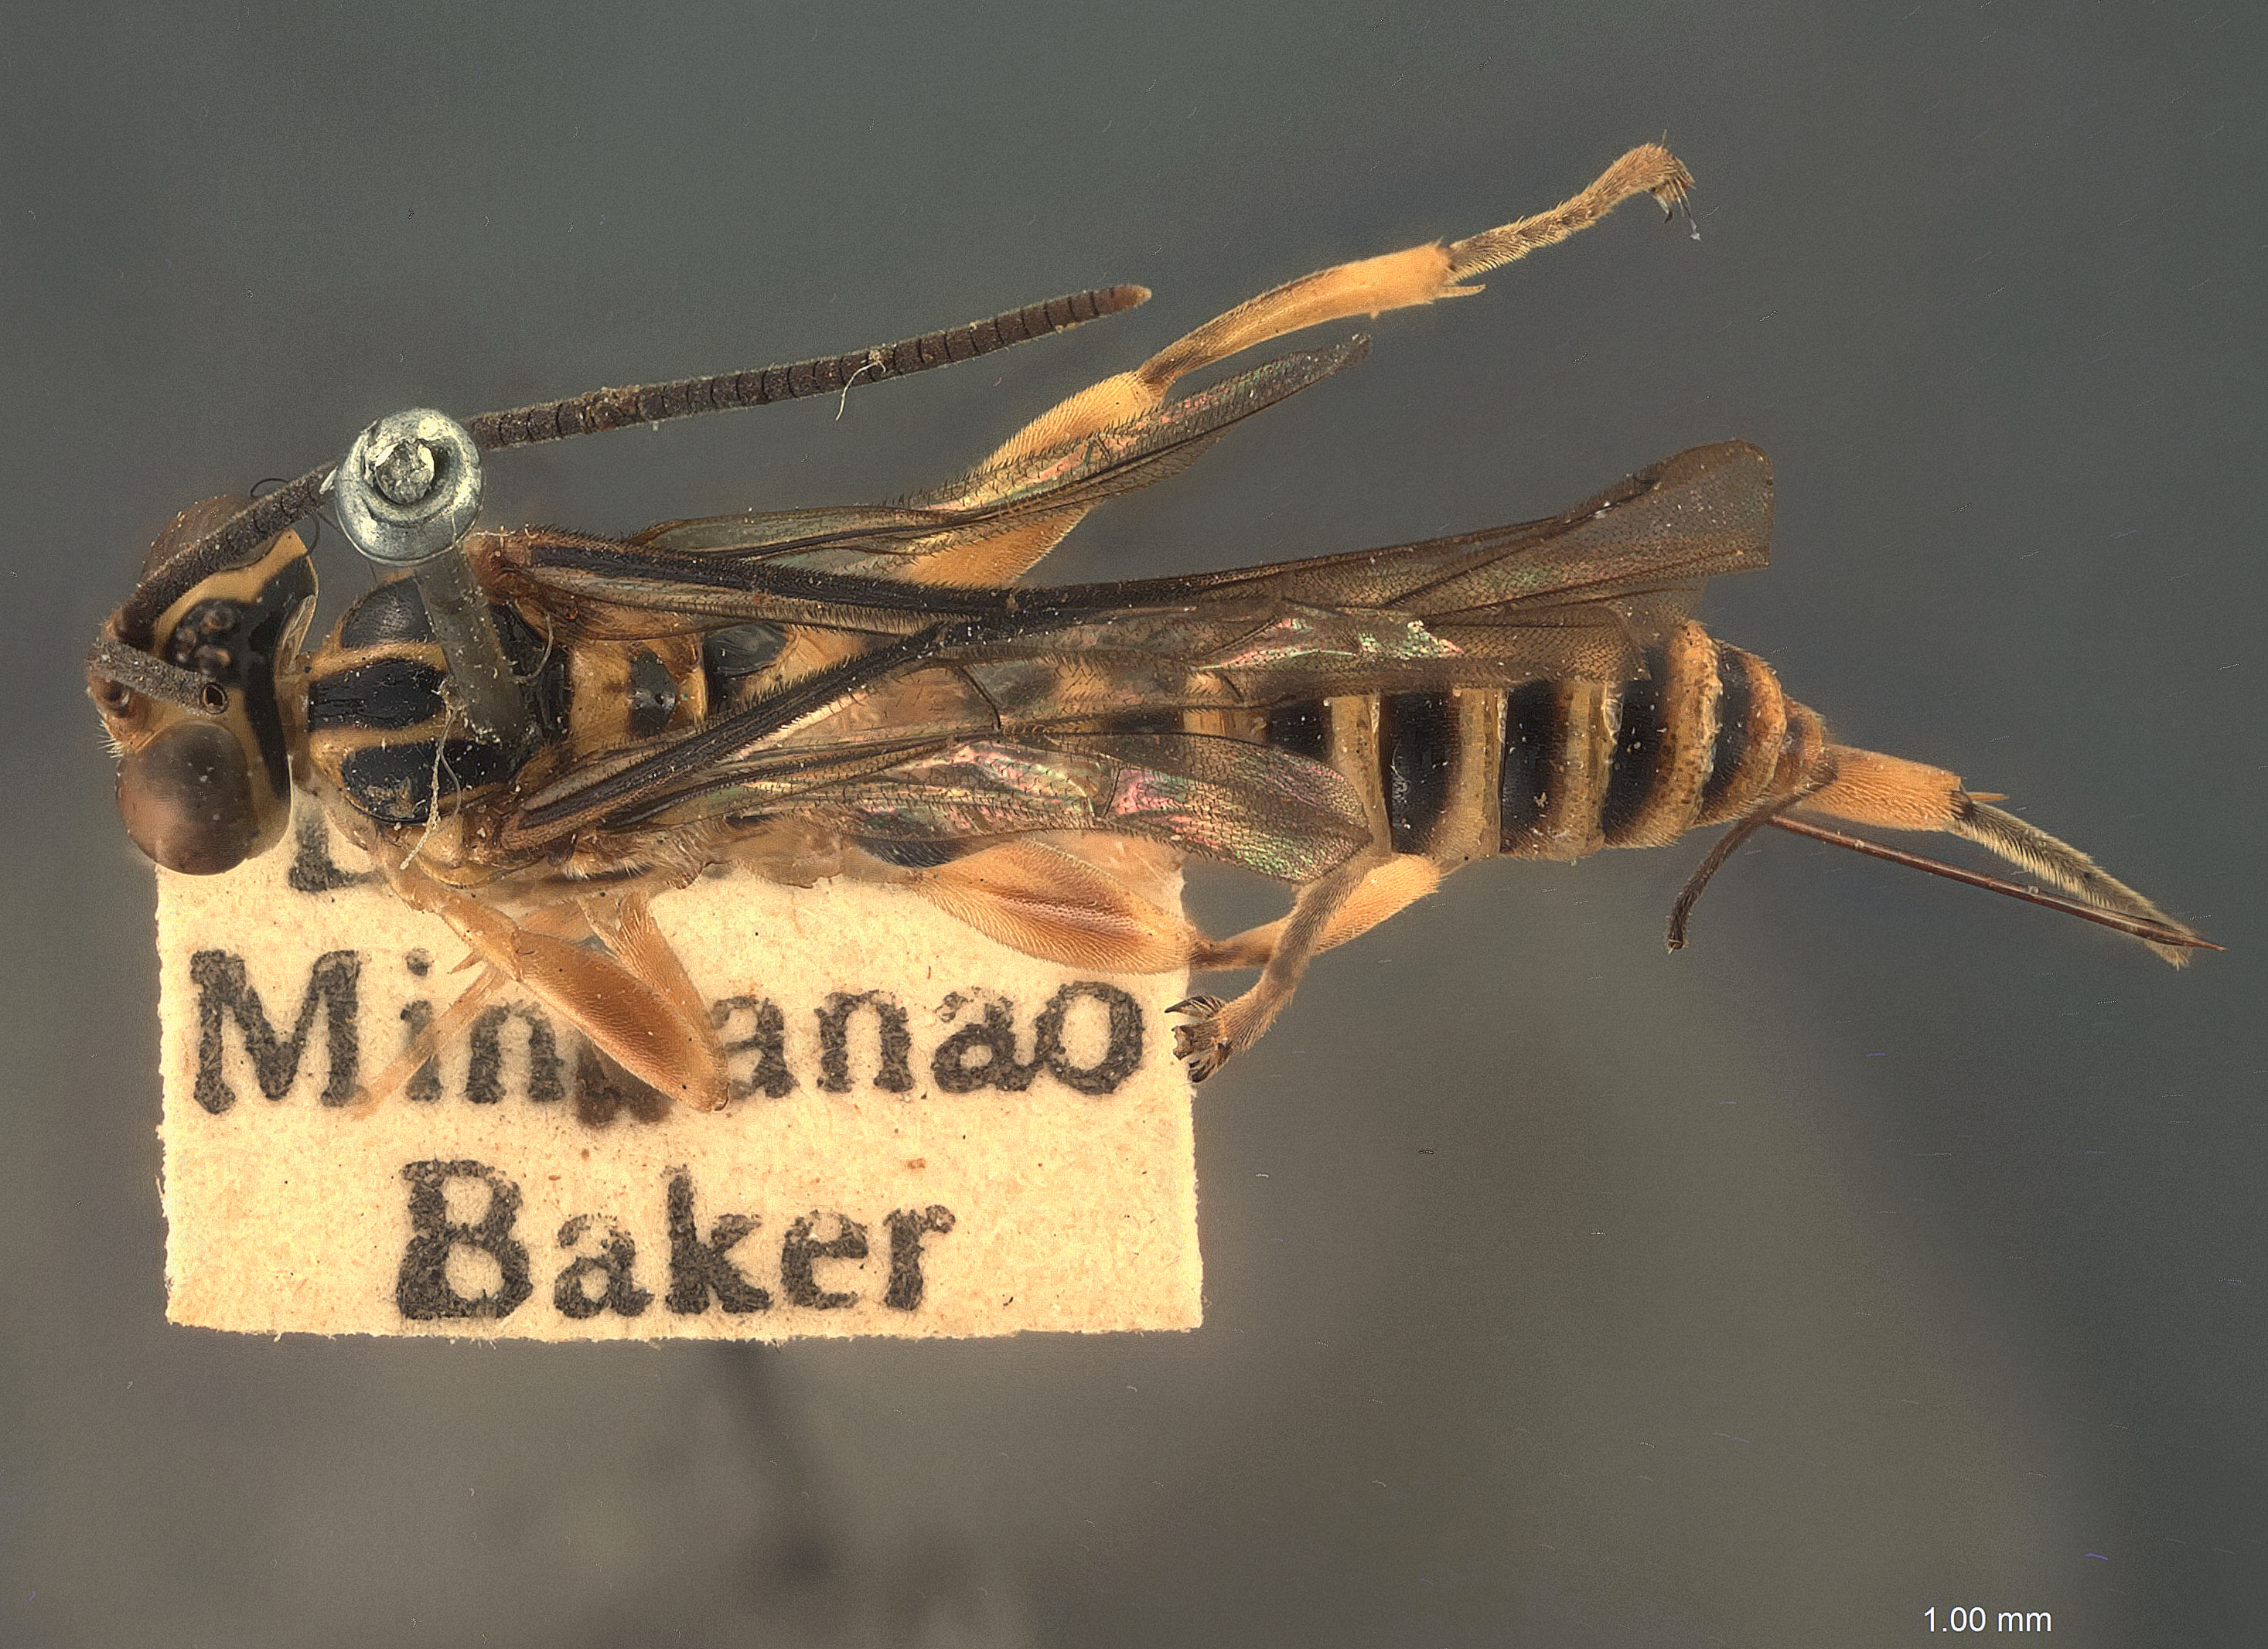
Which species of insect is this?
Theronia nigribalteata
